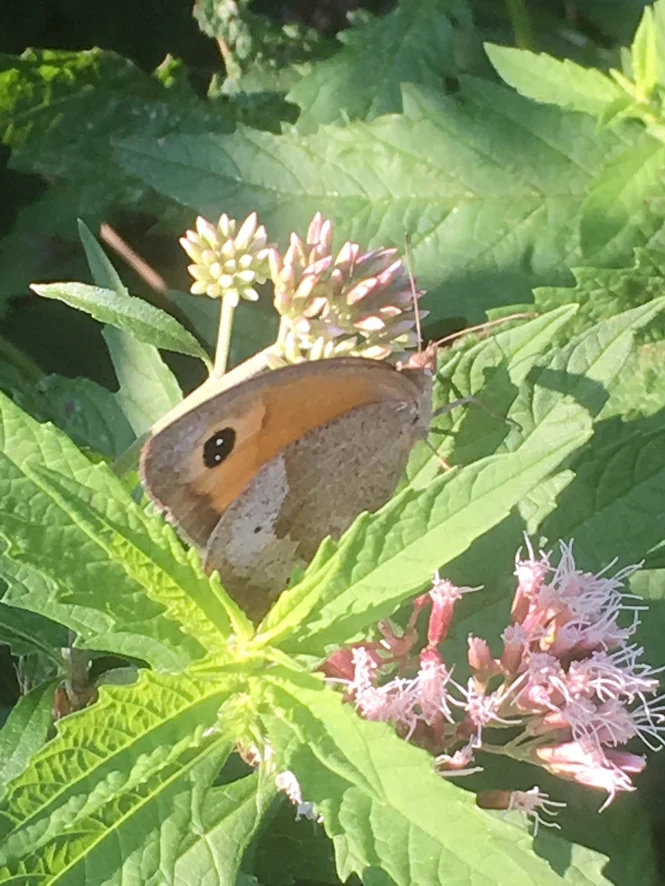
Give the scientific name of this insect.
Maniola jurtina
